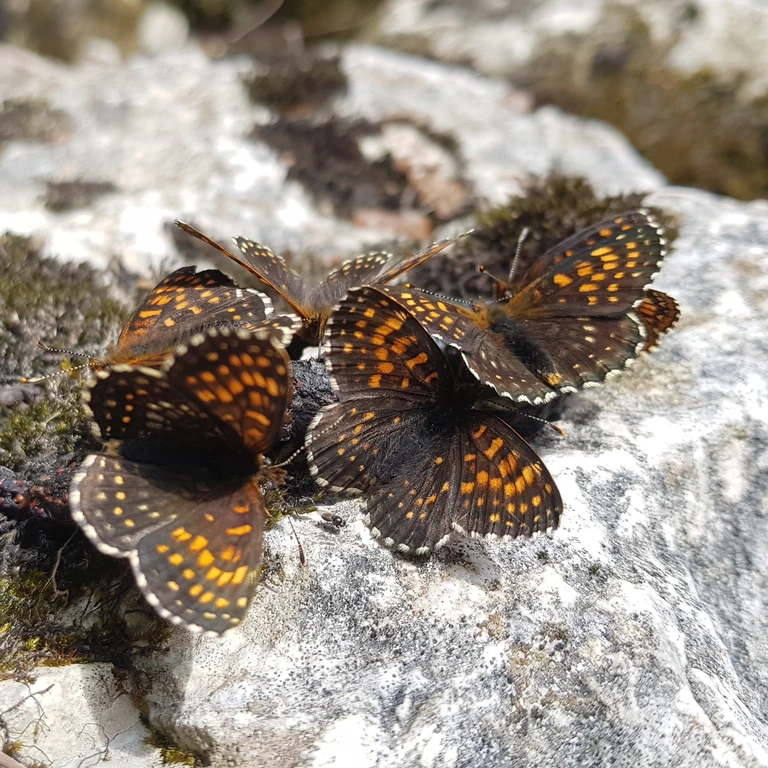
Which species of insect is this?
Melitaea diamina
